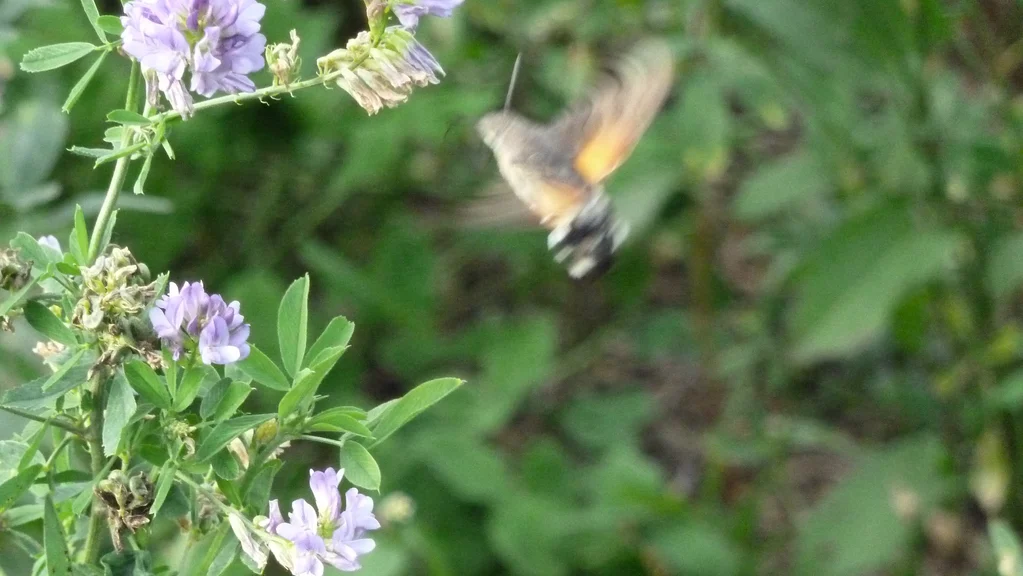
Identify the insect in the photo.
Macroglossum stellatarum
